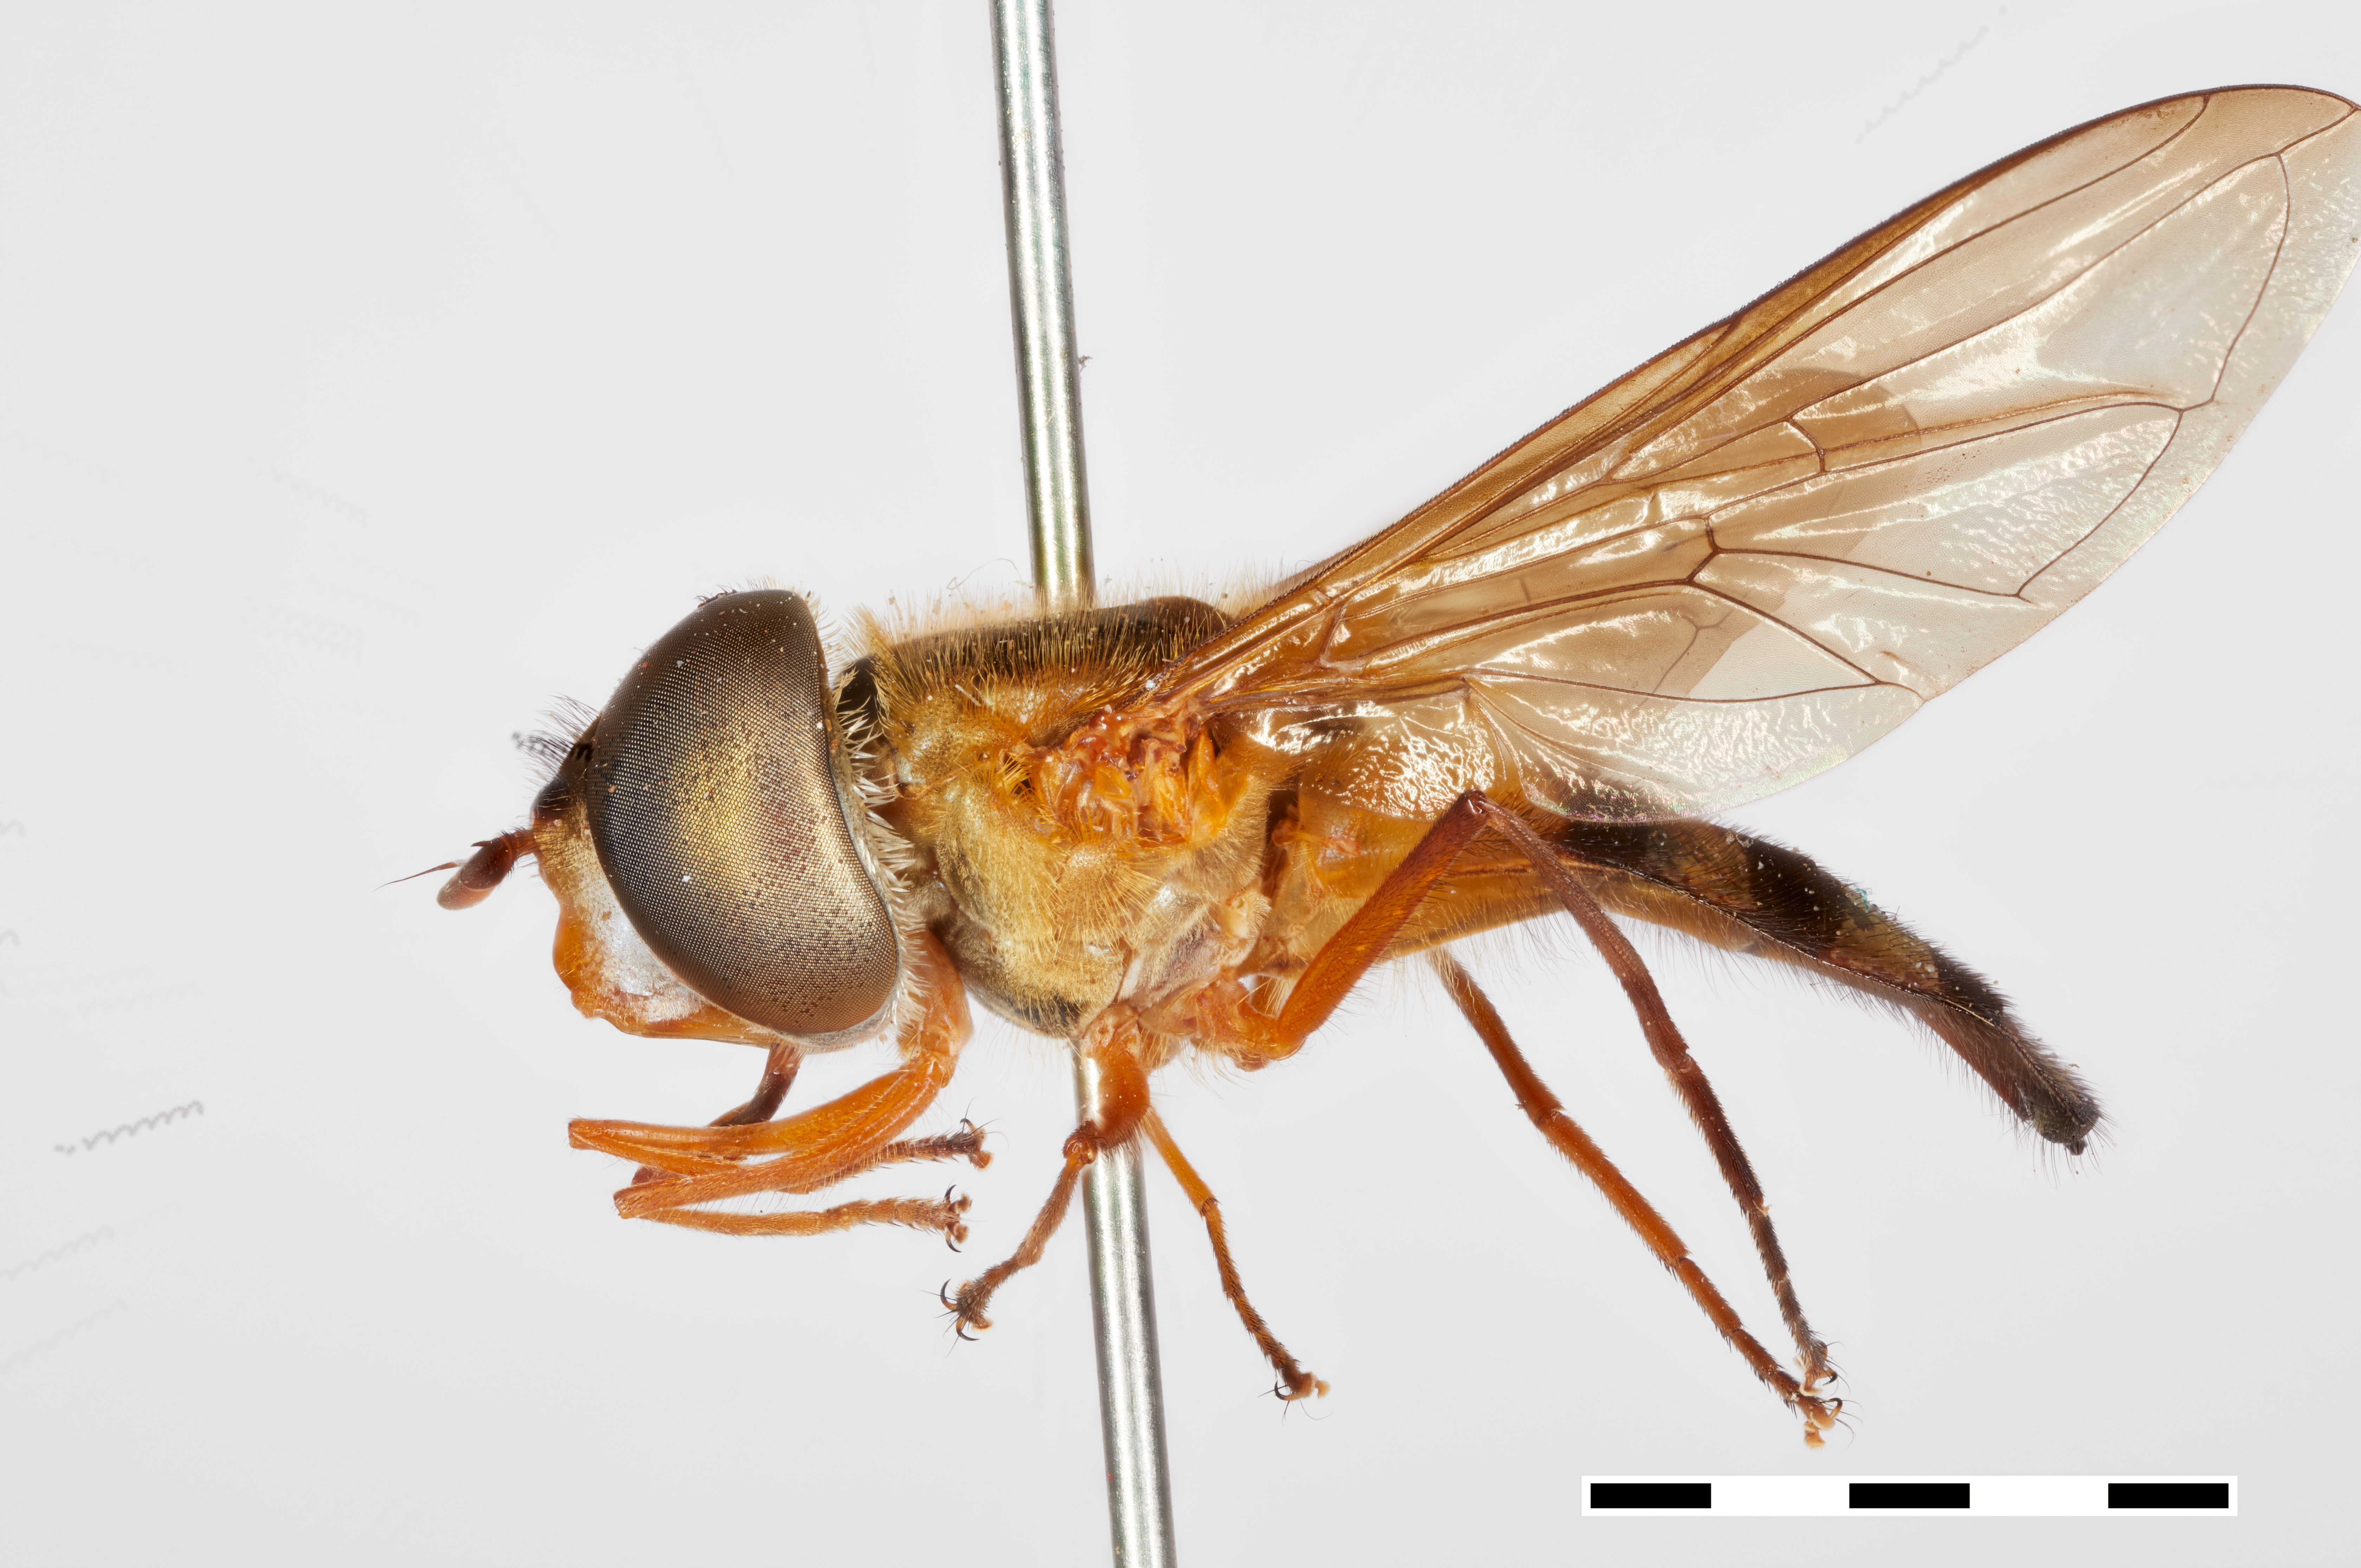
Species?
Asarkina belli
